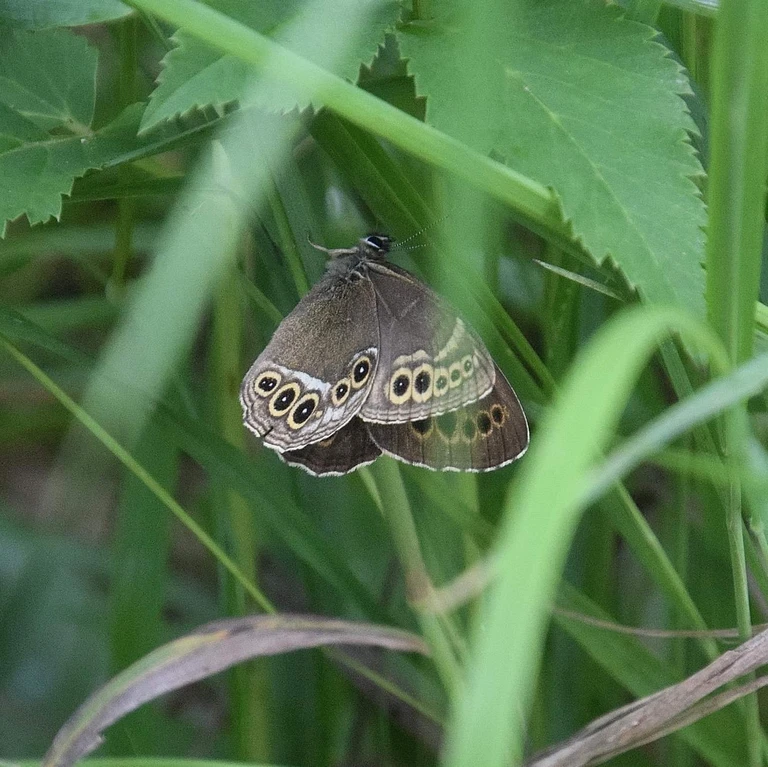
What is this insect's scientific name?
Lopinga achine (also Pararge achine)
